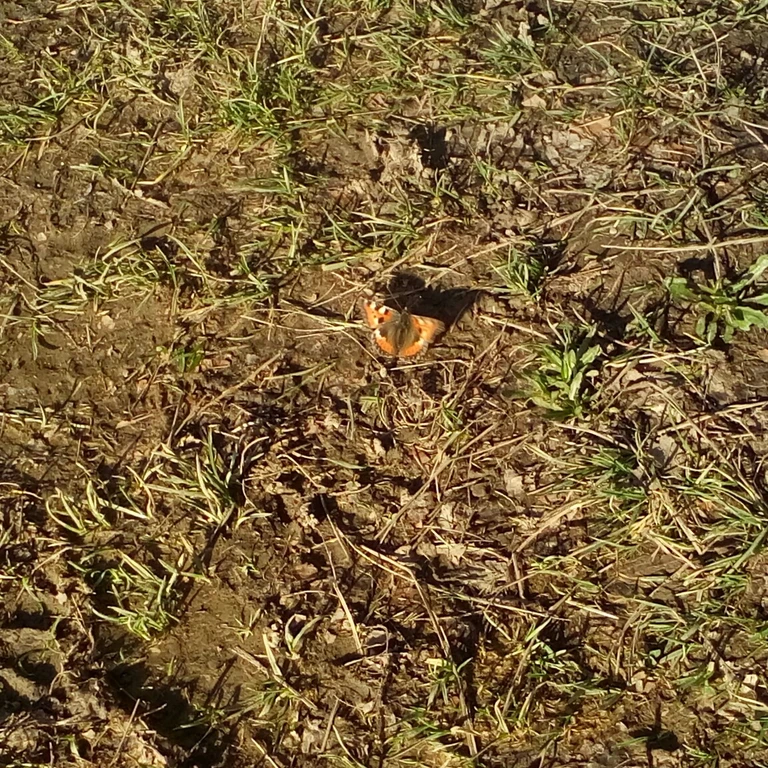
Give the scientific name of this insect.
Aglais urticae
